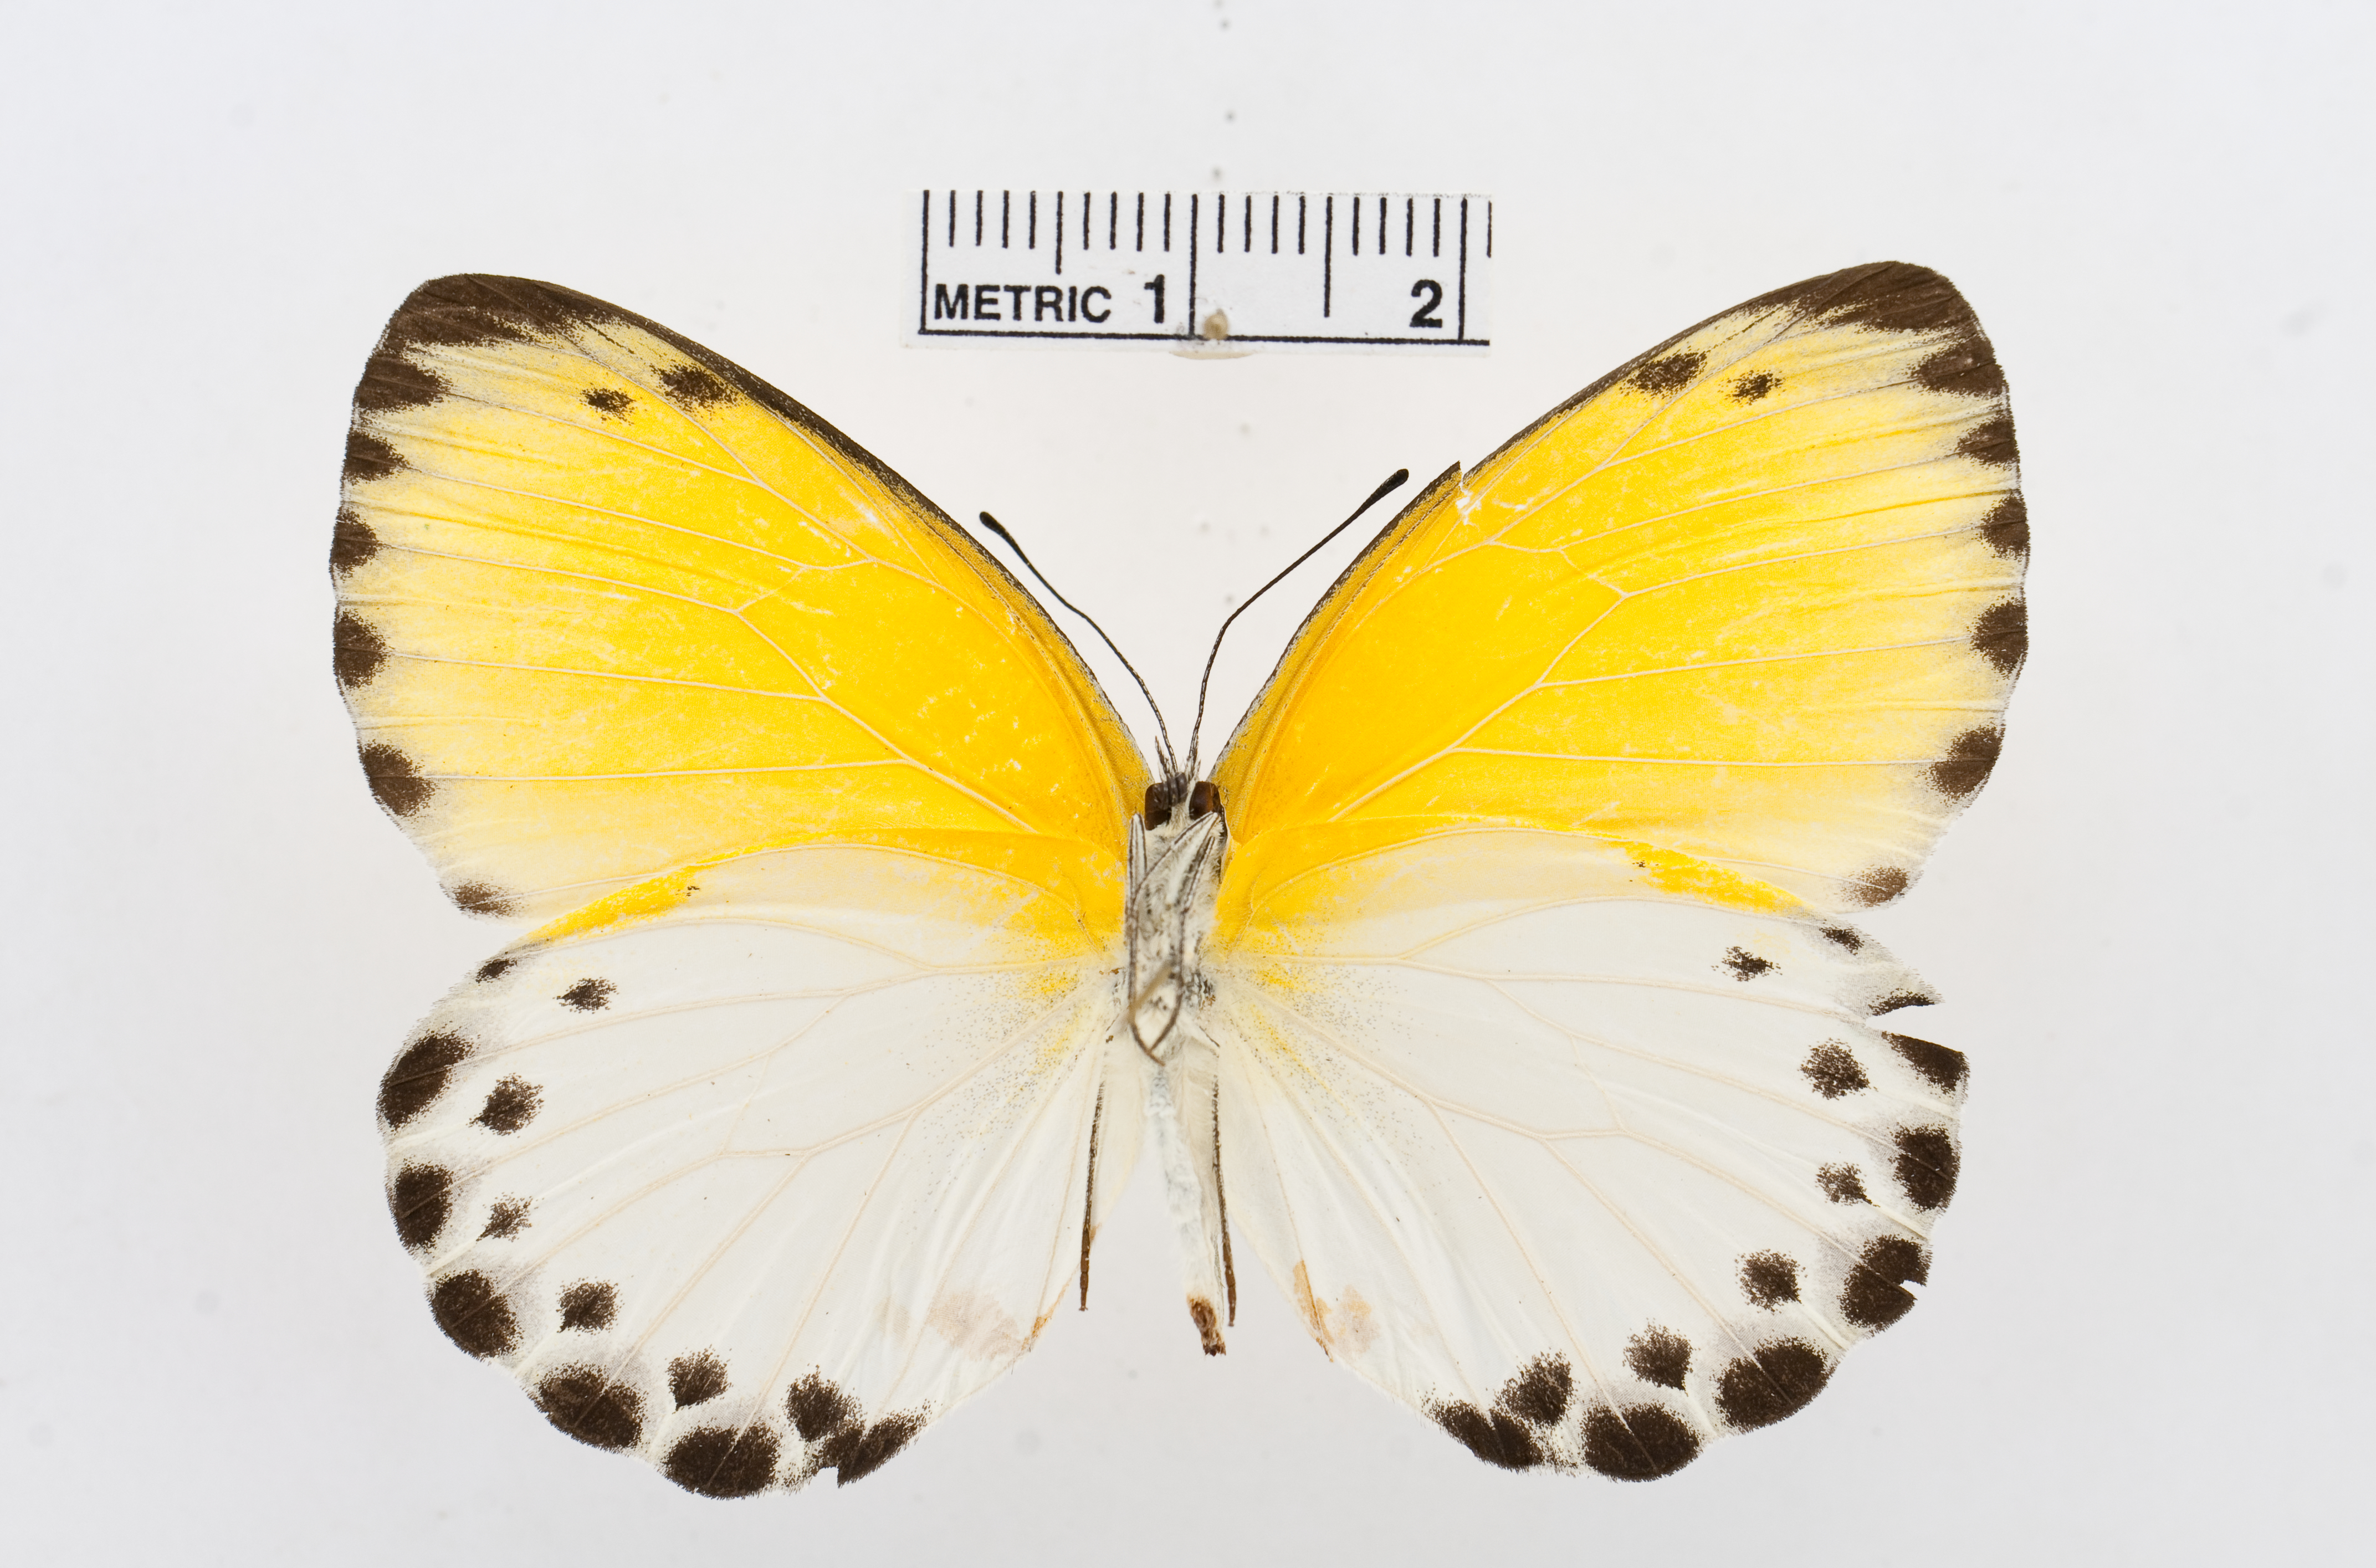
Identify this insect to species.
Belenois theuszi
